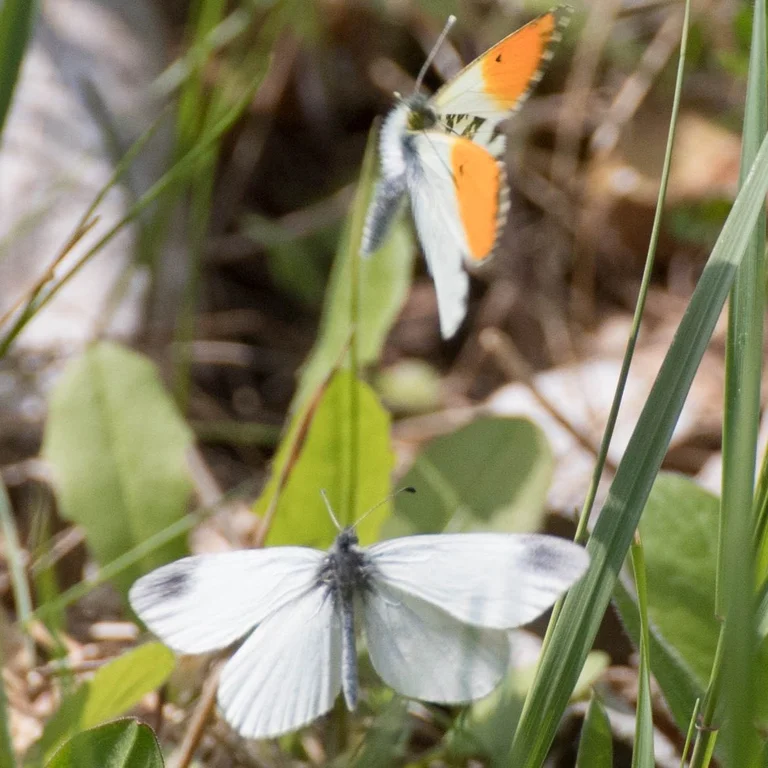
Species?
Leptidea sinapis/juvernica
